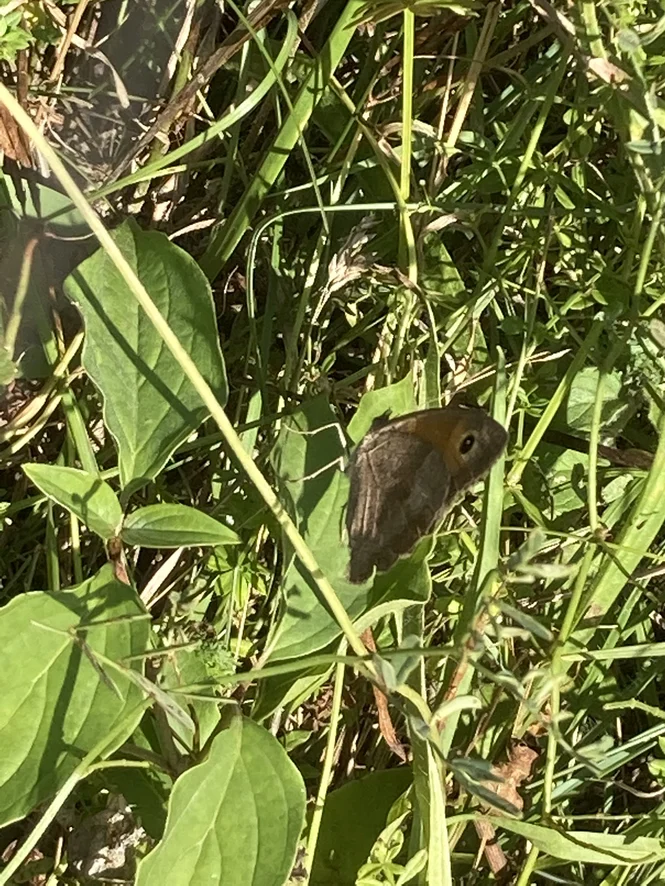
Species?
Maniola jurtina
